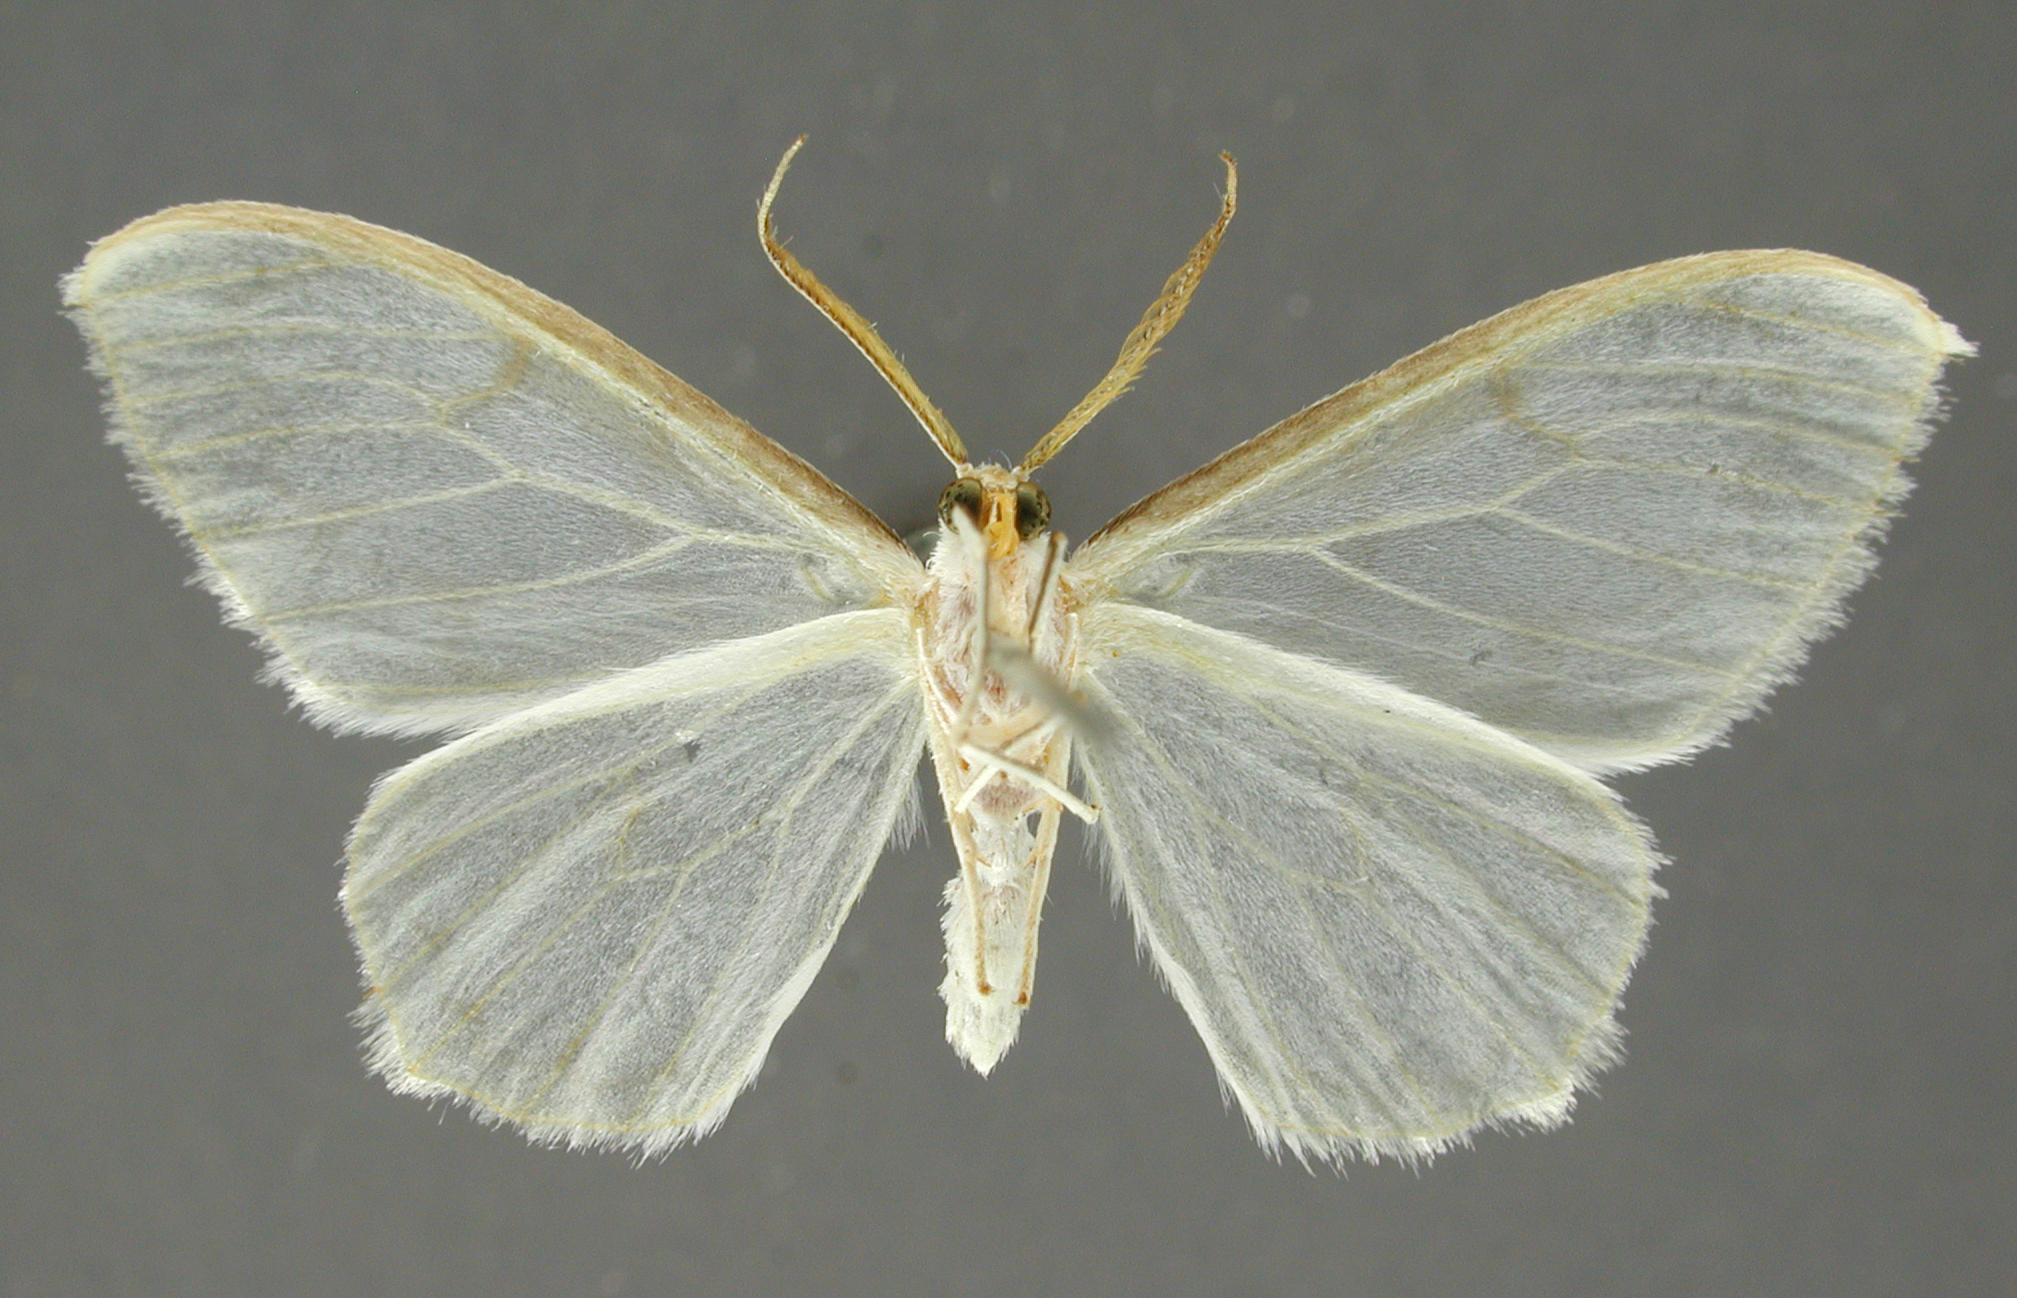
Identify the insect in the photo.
Leucula lechula
